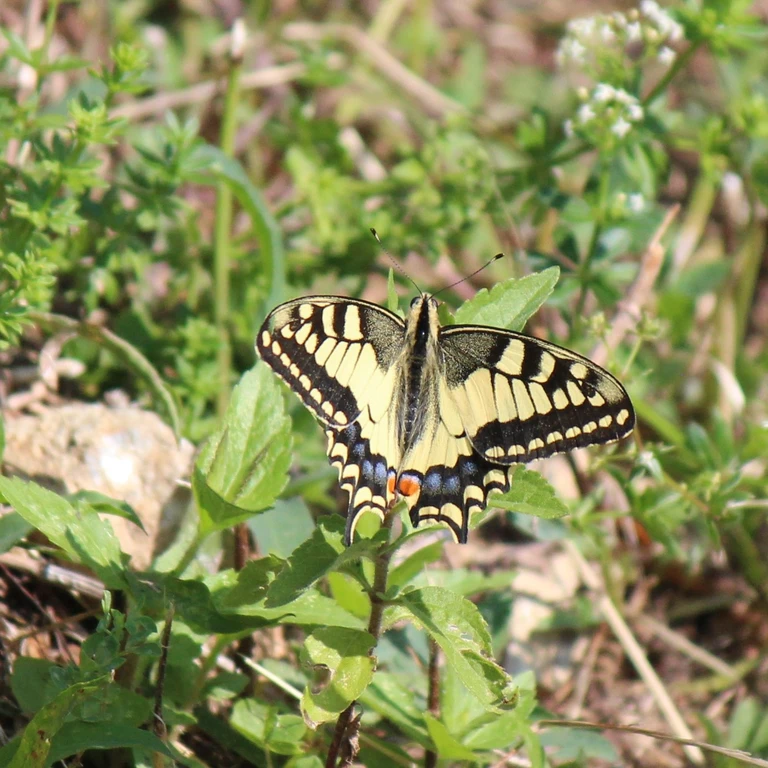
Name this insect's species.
Papilio machaon
